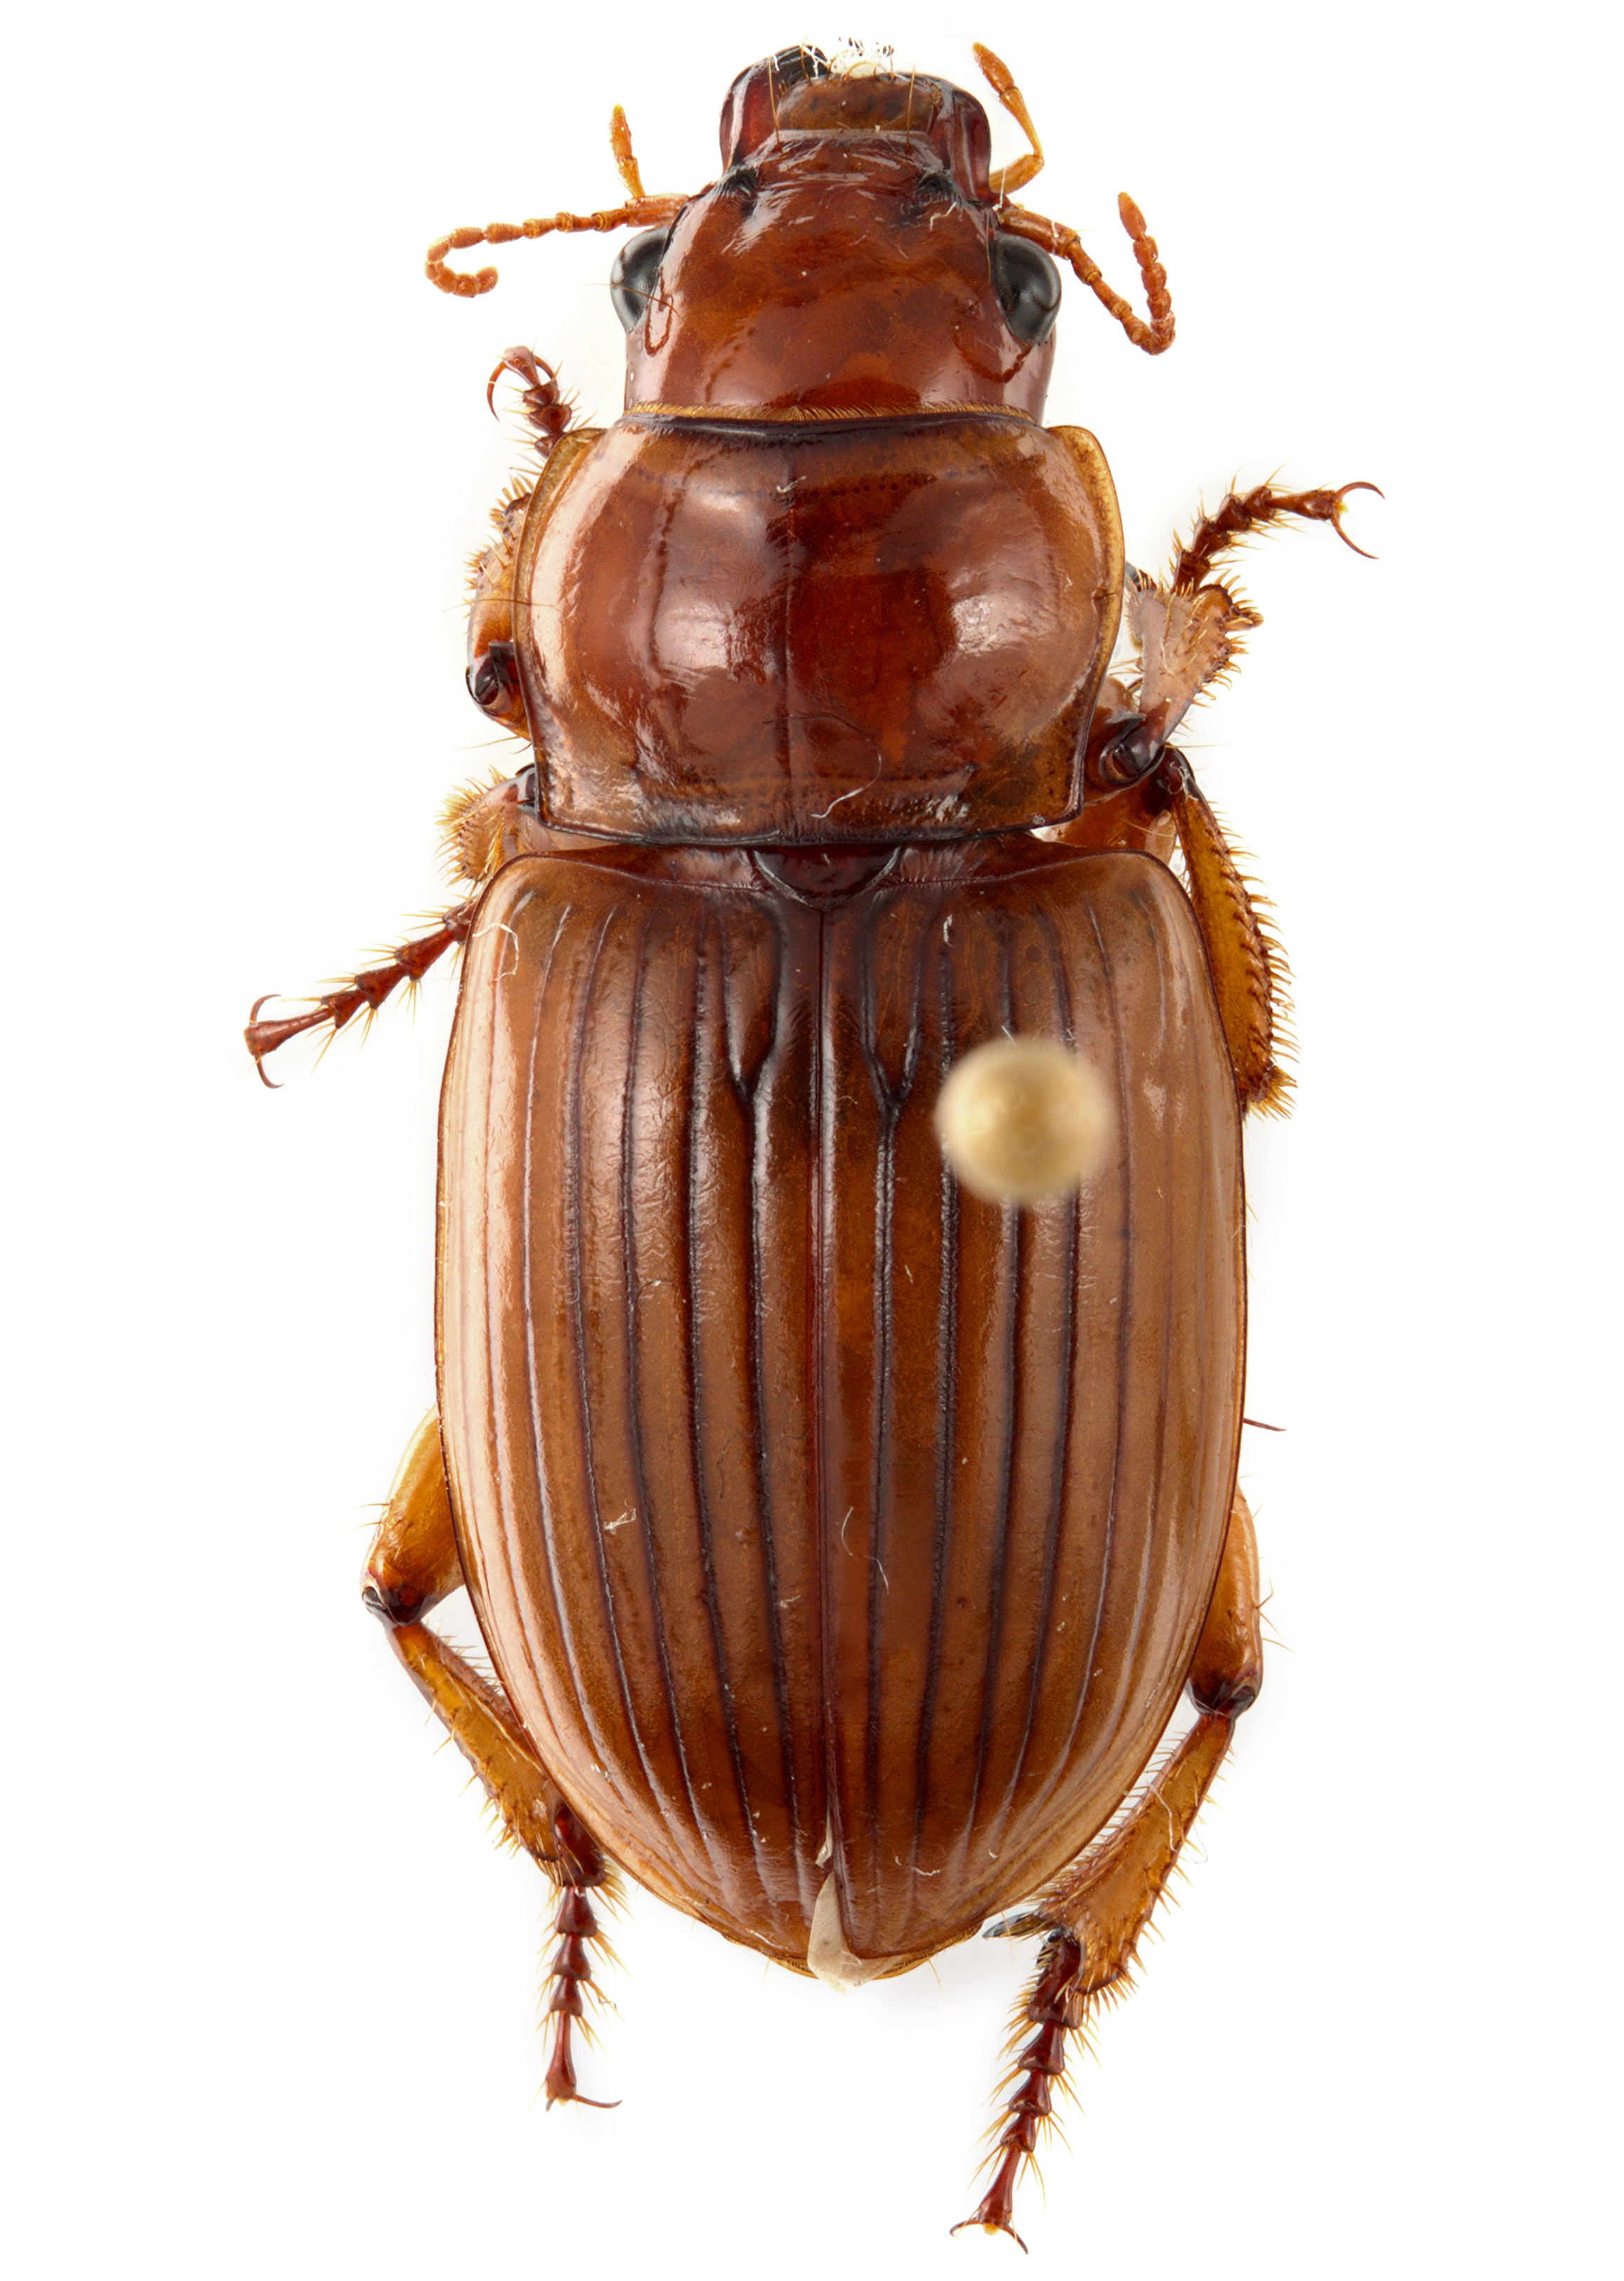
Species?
Geopinus incrassatus
